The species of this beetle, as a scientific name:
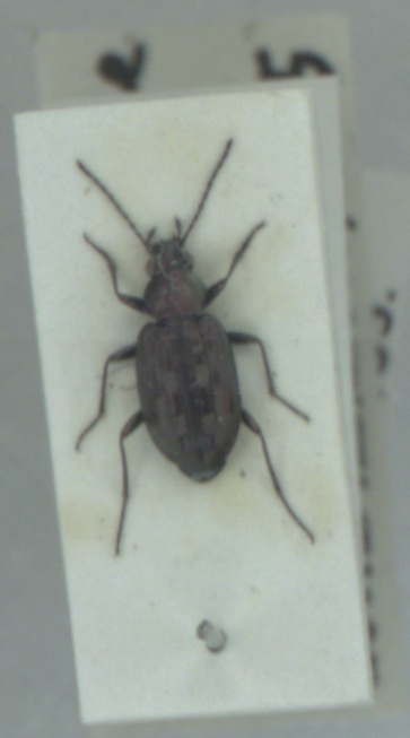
Bembidion litorale
